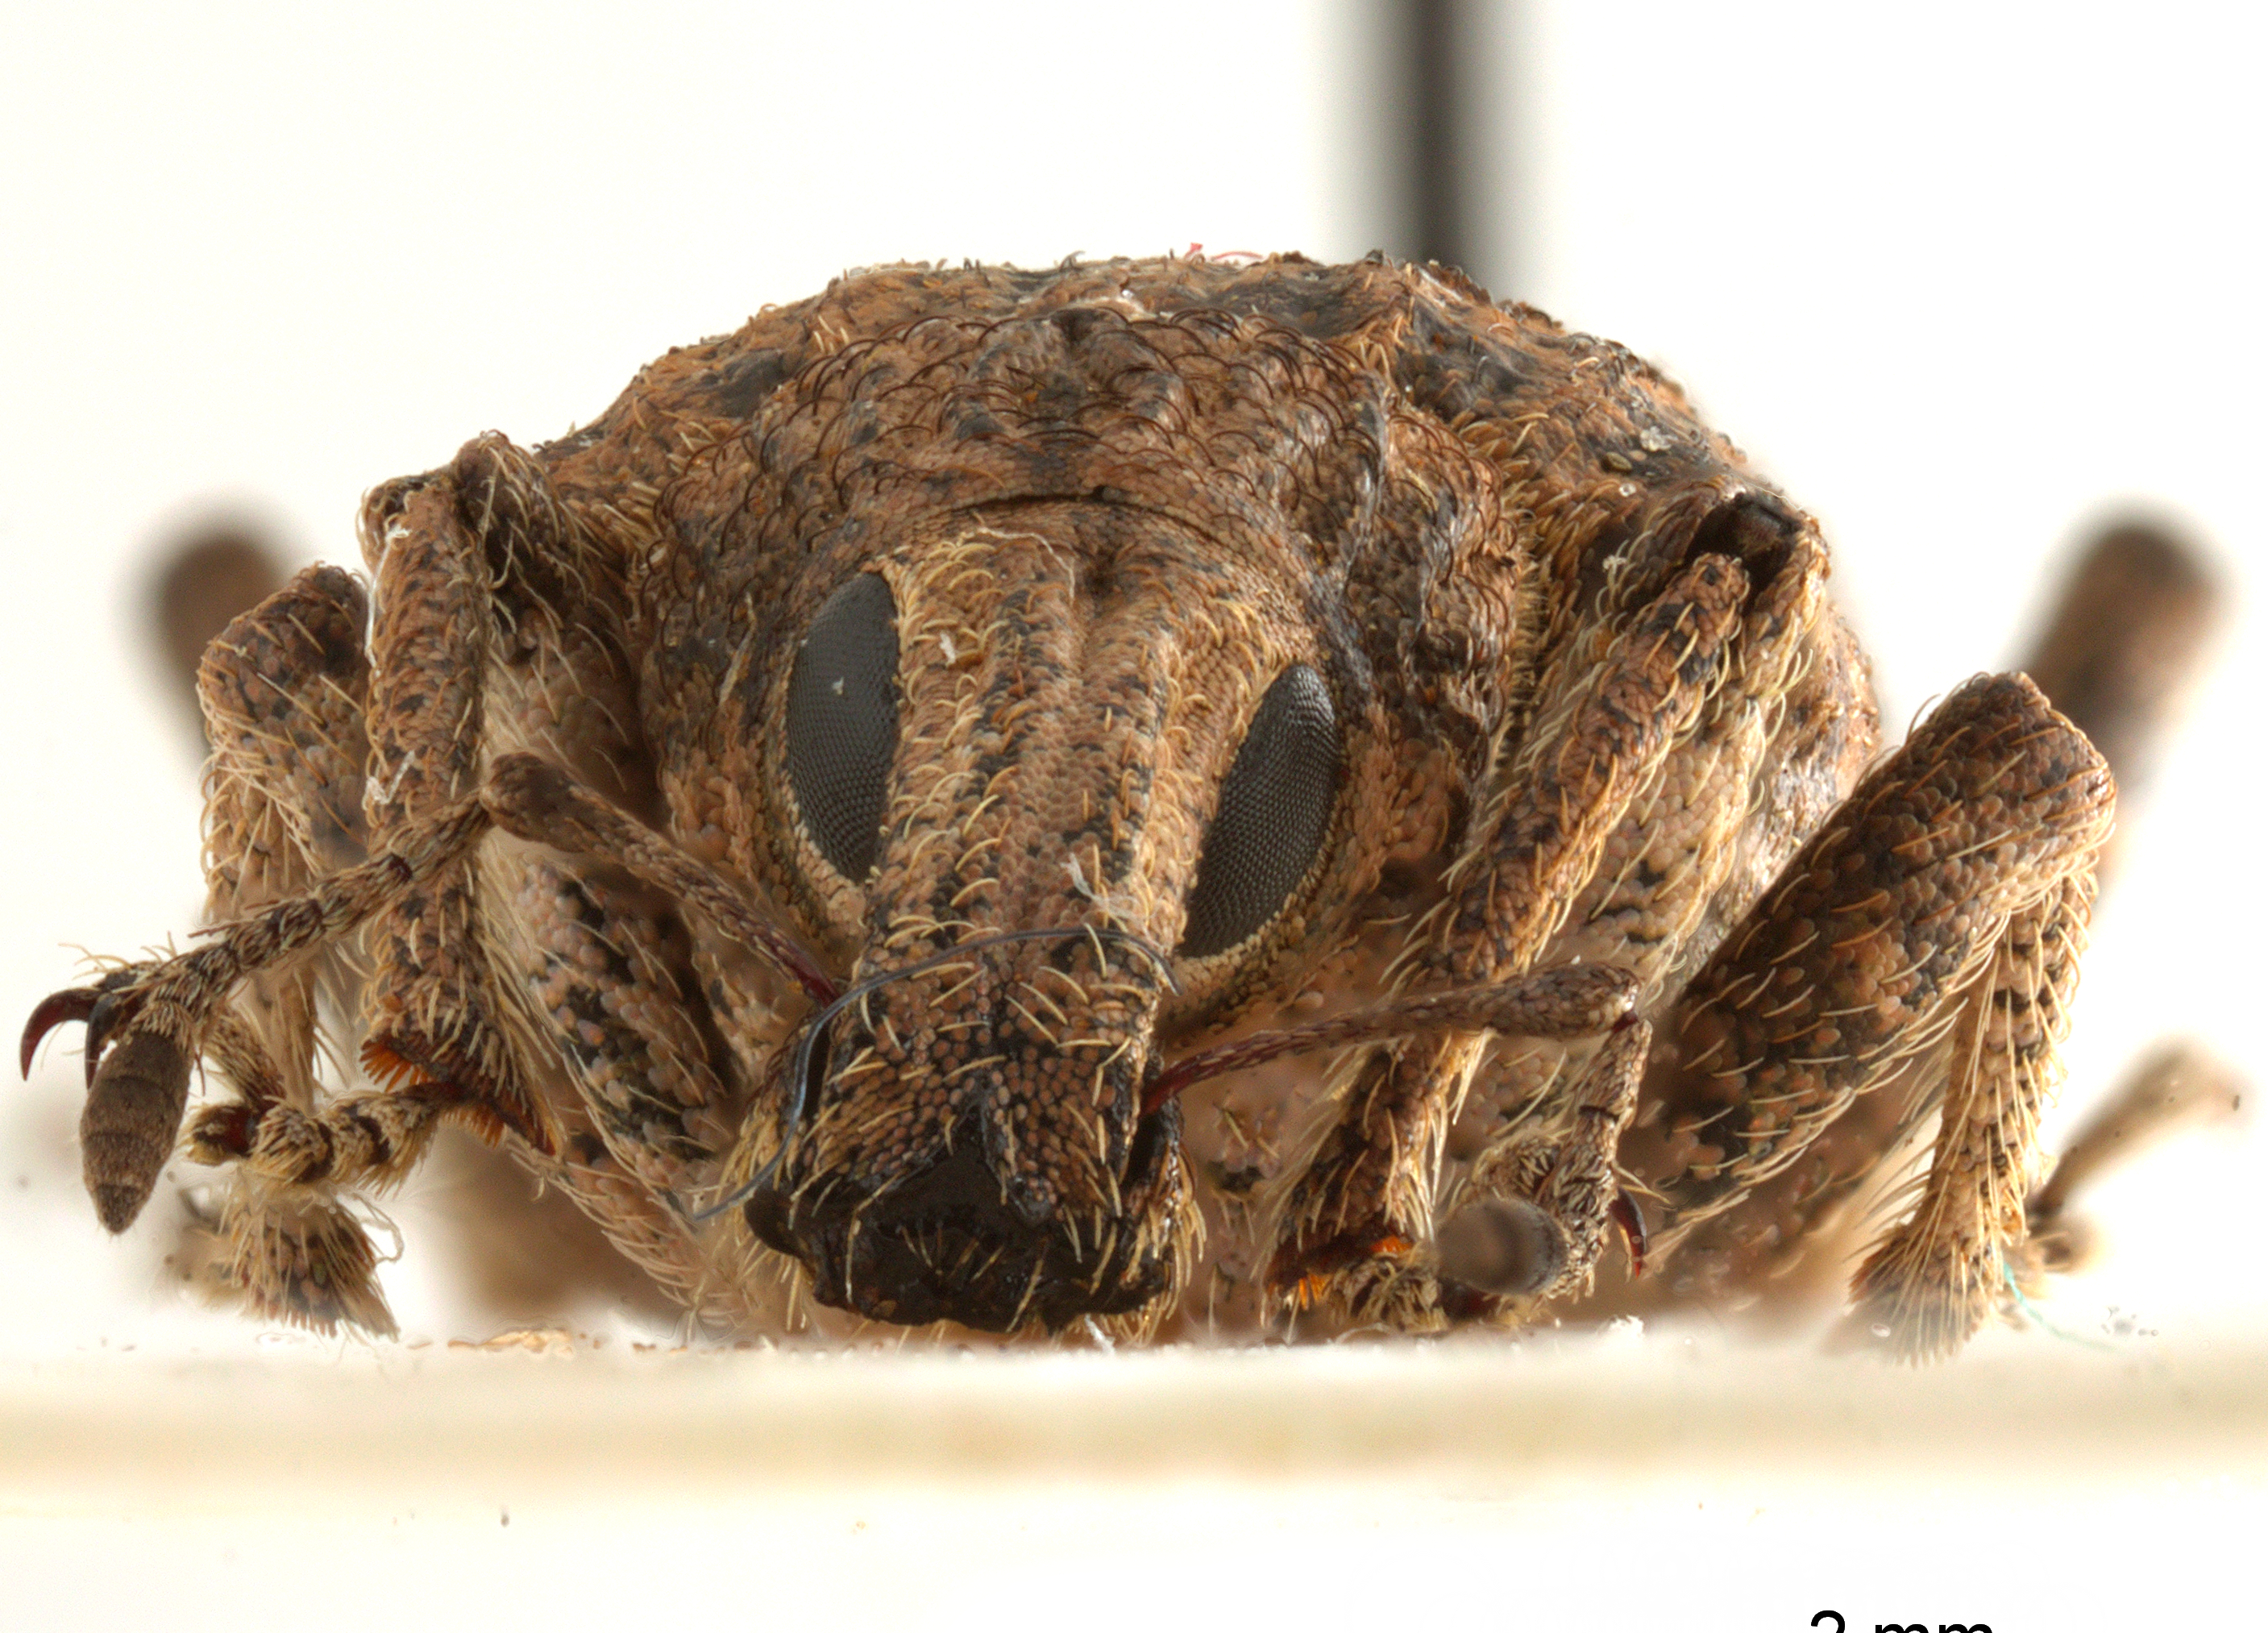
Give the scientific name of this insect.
Rhytidoderes plicatus (also Rhytideres plicatus)
